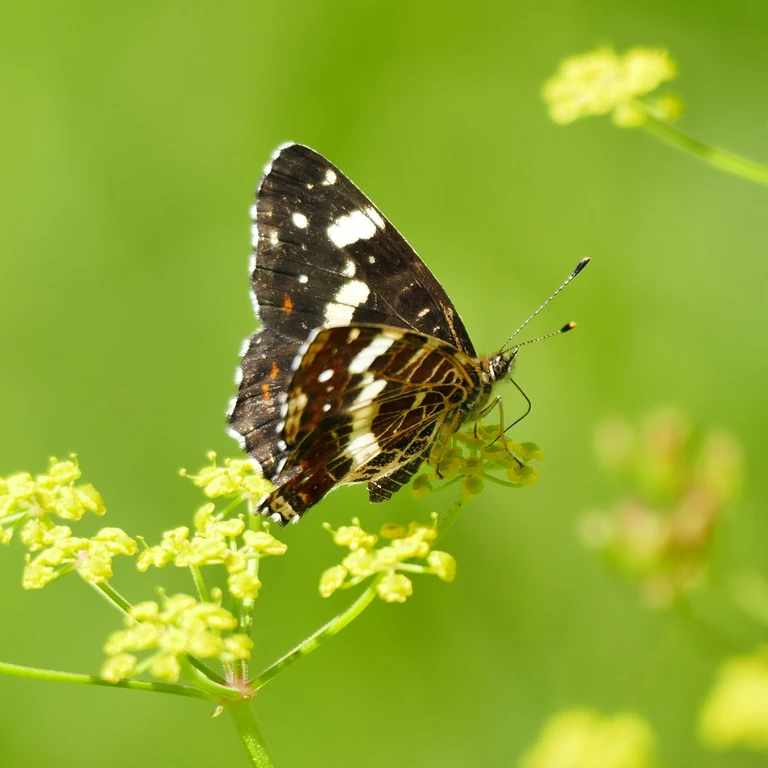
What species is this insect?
Araschnia levana
